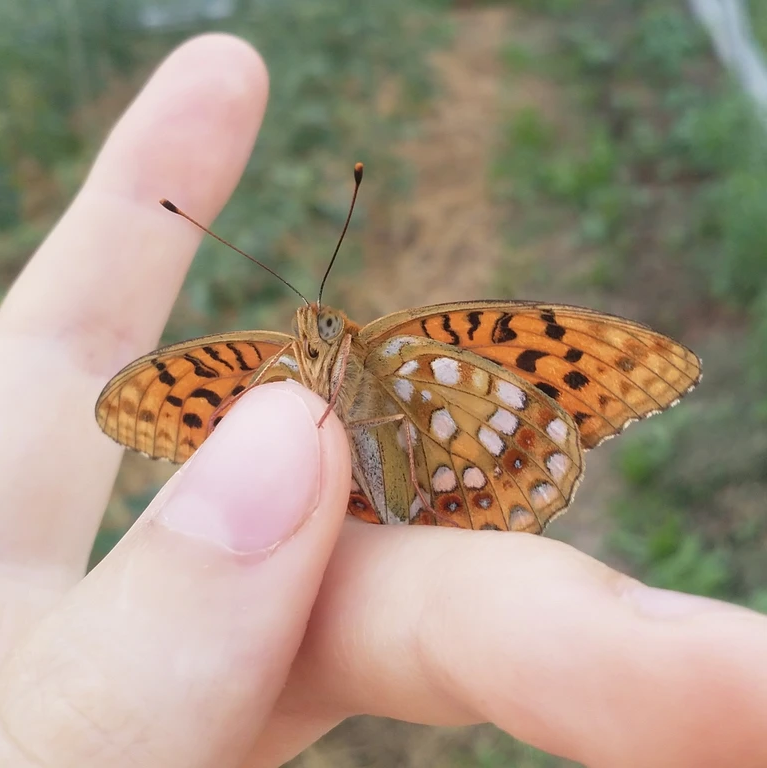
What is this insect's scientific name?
Fabriciana adippe
